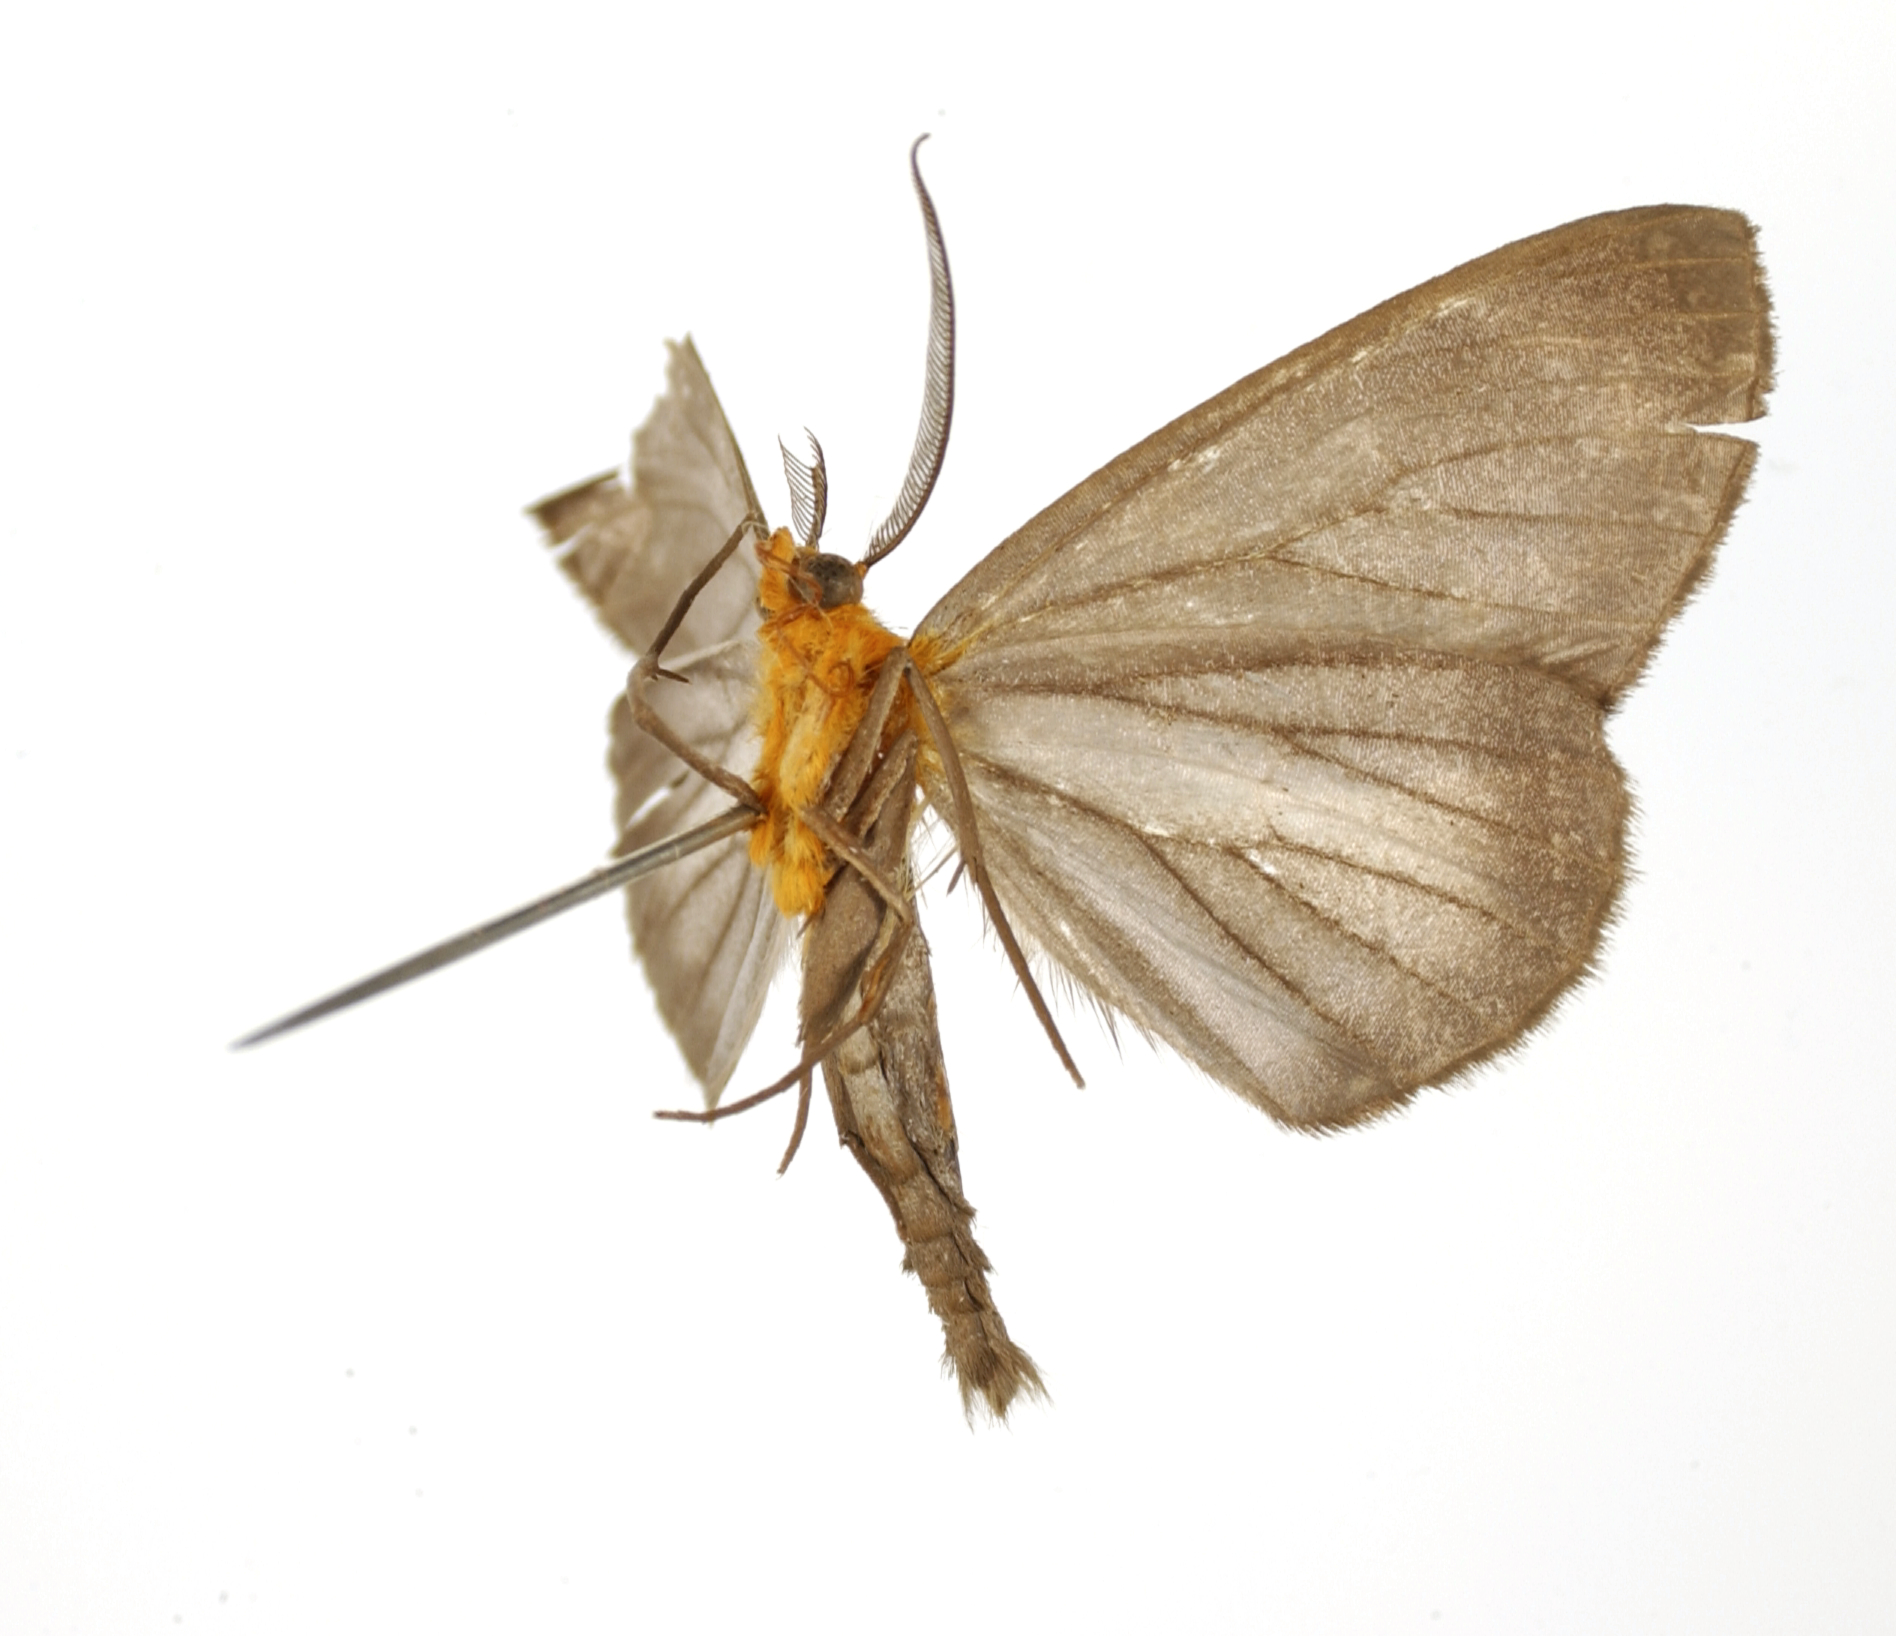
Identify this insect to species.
Simena umbrifera
